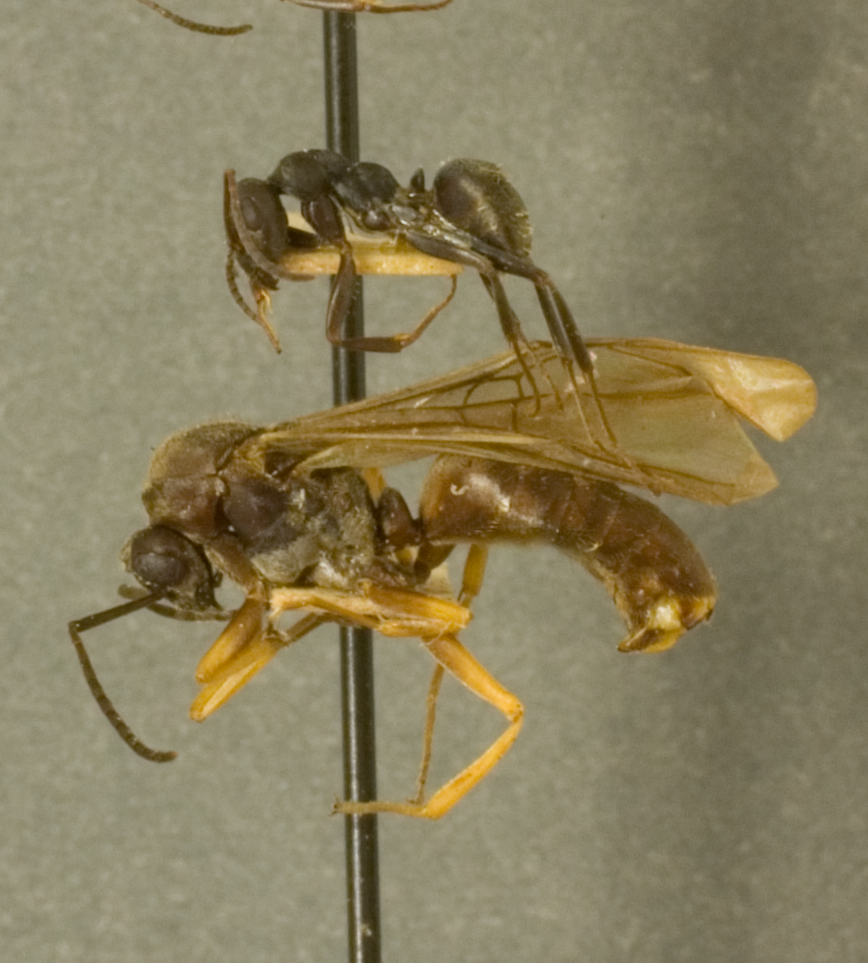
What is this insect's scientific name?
Formica subcyanea
